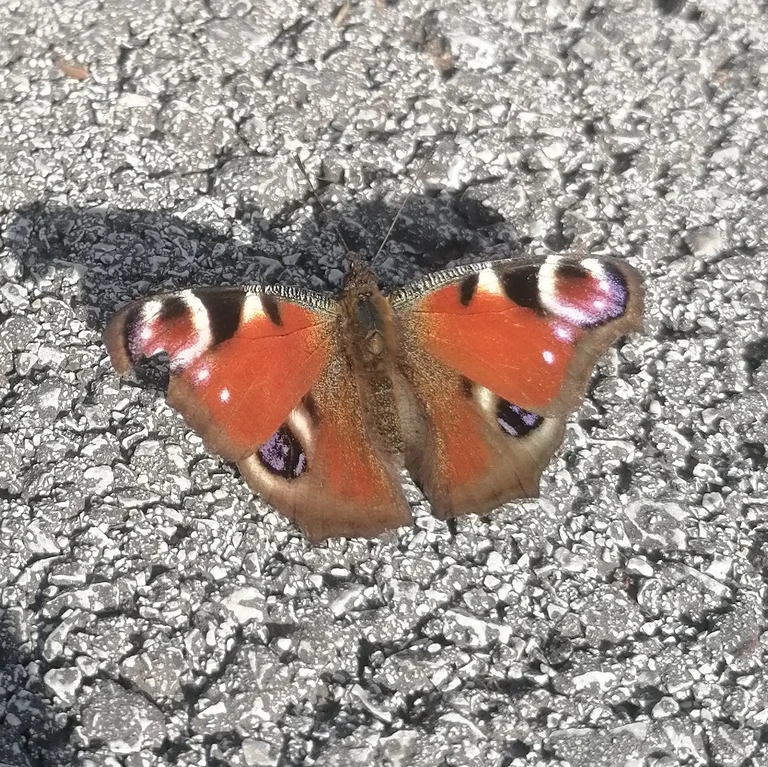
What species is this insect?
Aglais io
